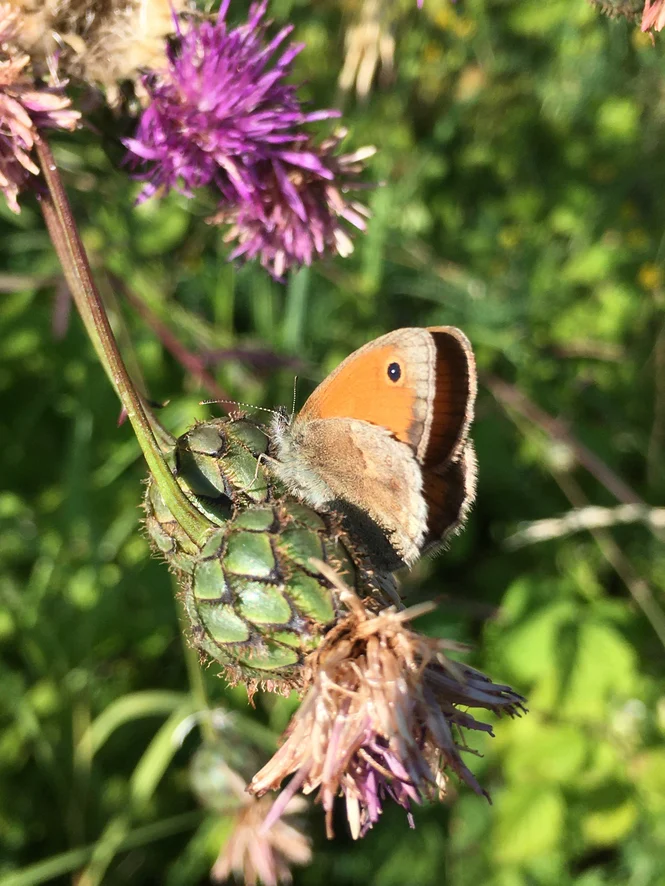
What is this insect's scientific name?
Coenonympha pamphilus
